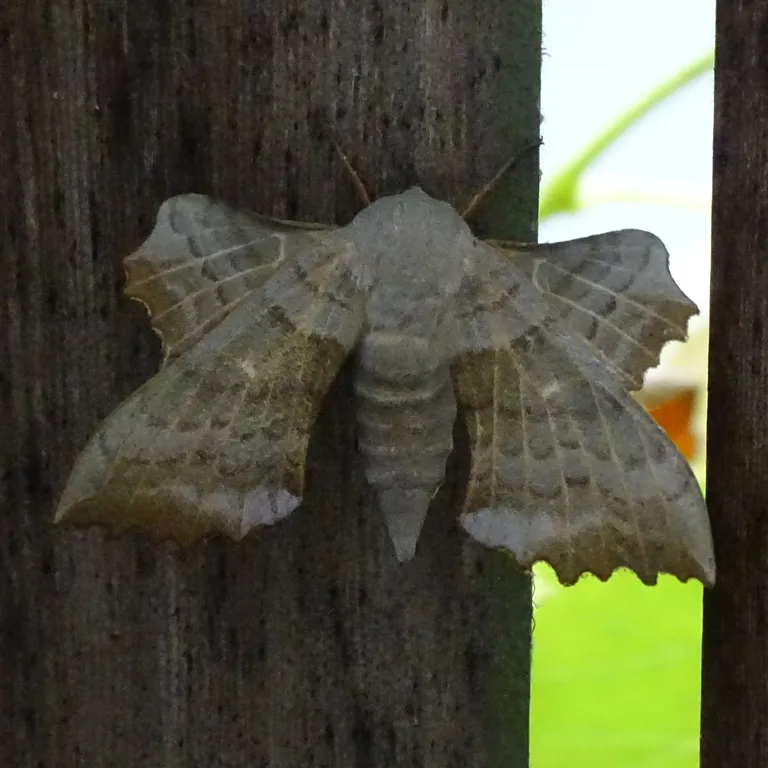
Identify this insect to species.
Laothoe populi
